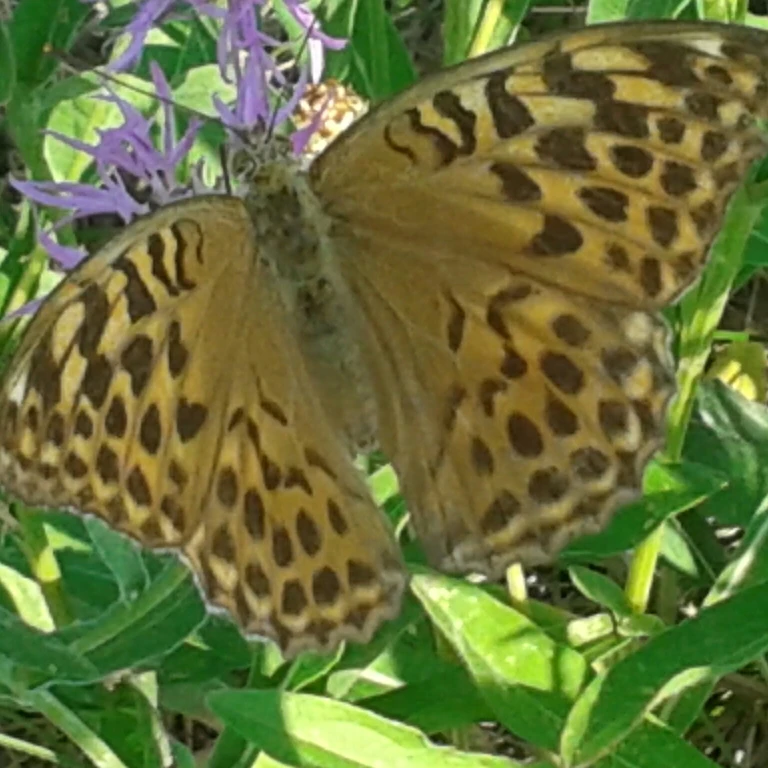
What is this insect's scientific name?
Argynnis paphia
